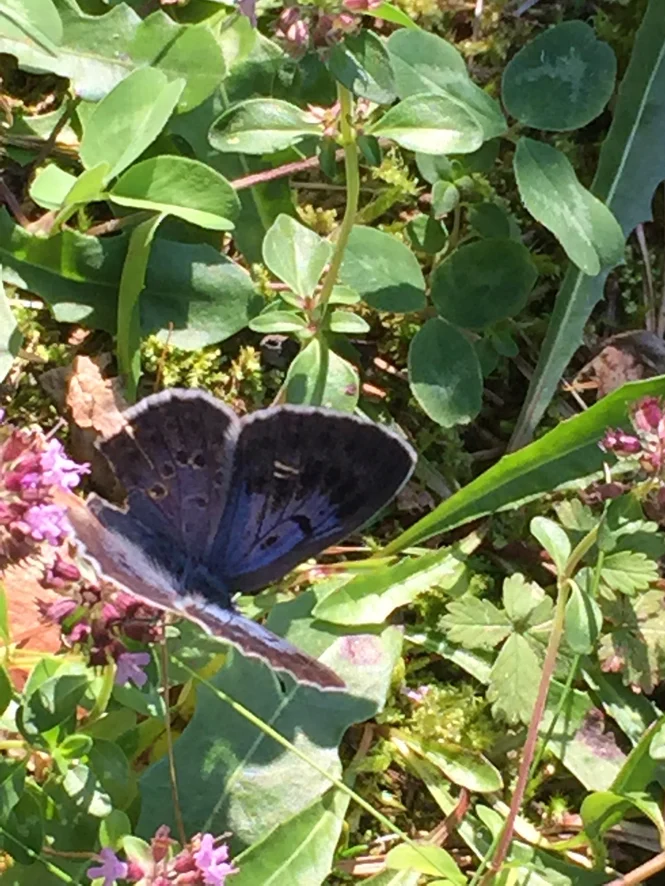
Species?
Phengaris arion (also Maculinea arion)
